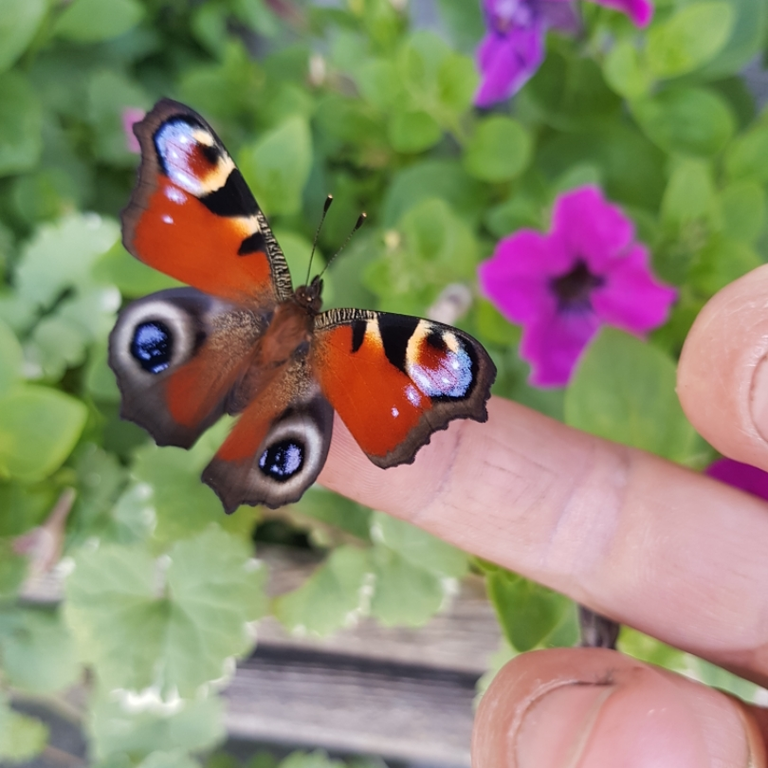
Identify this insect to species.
Aglais io
